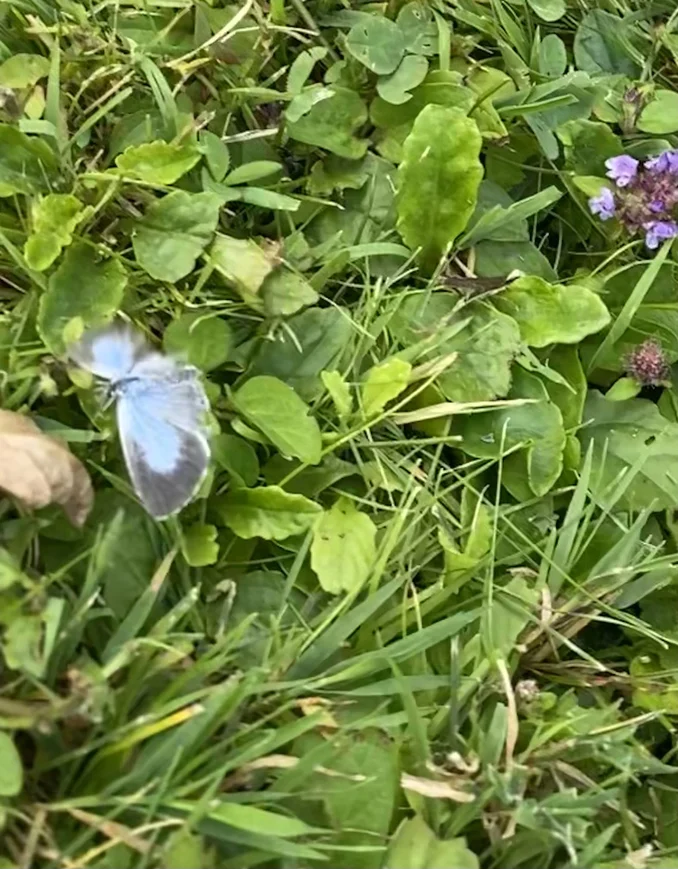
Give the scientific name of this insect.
Celastrina argiolus
